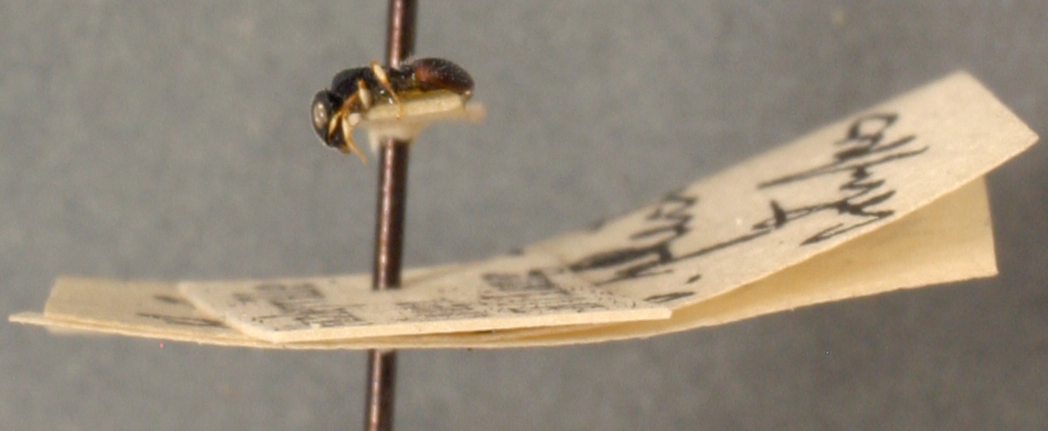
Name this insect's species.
Cataulacus traegaordhi
